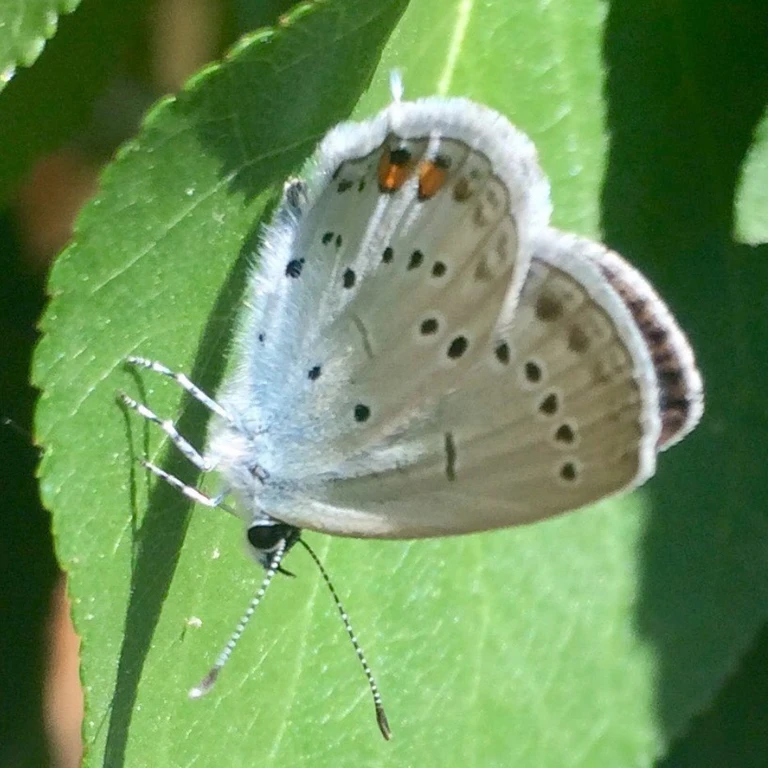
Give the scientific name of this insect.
Cupido argiades (also Elkalyce argiades)
